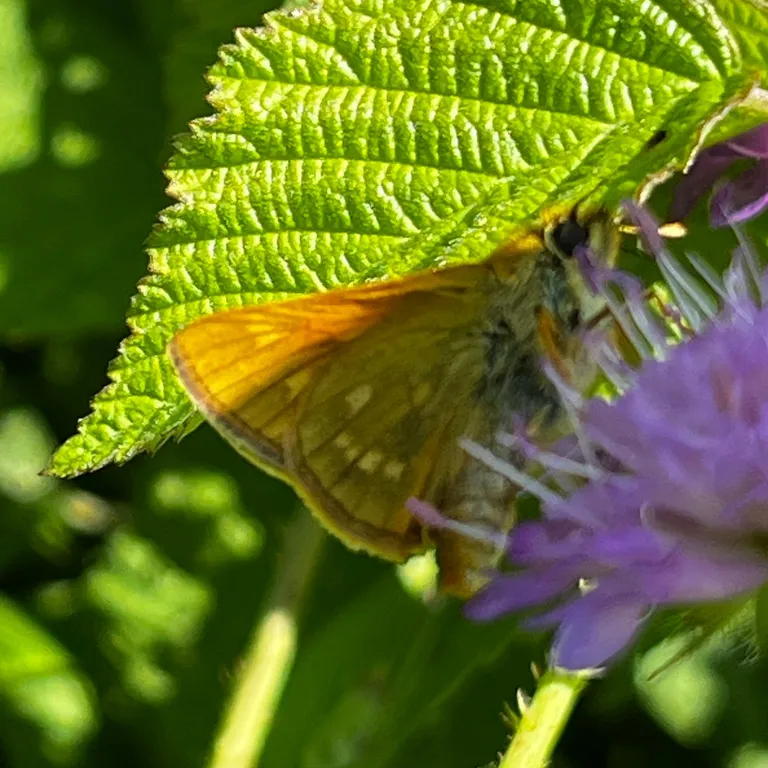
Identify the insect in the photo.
Ochlodes sylvanus (also Ochlodes venata)
